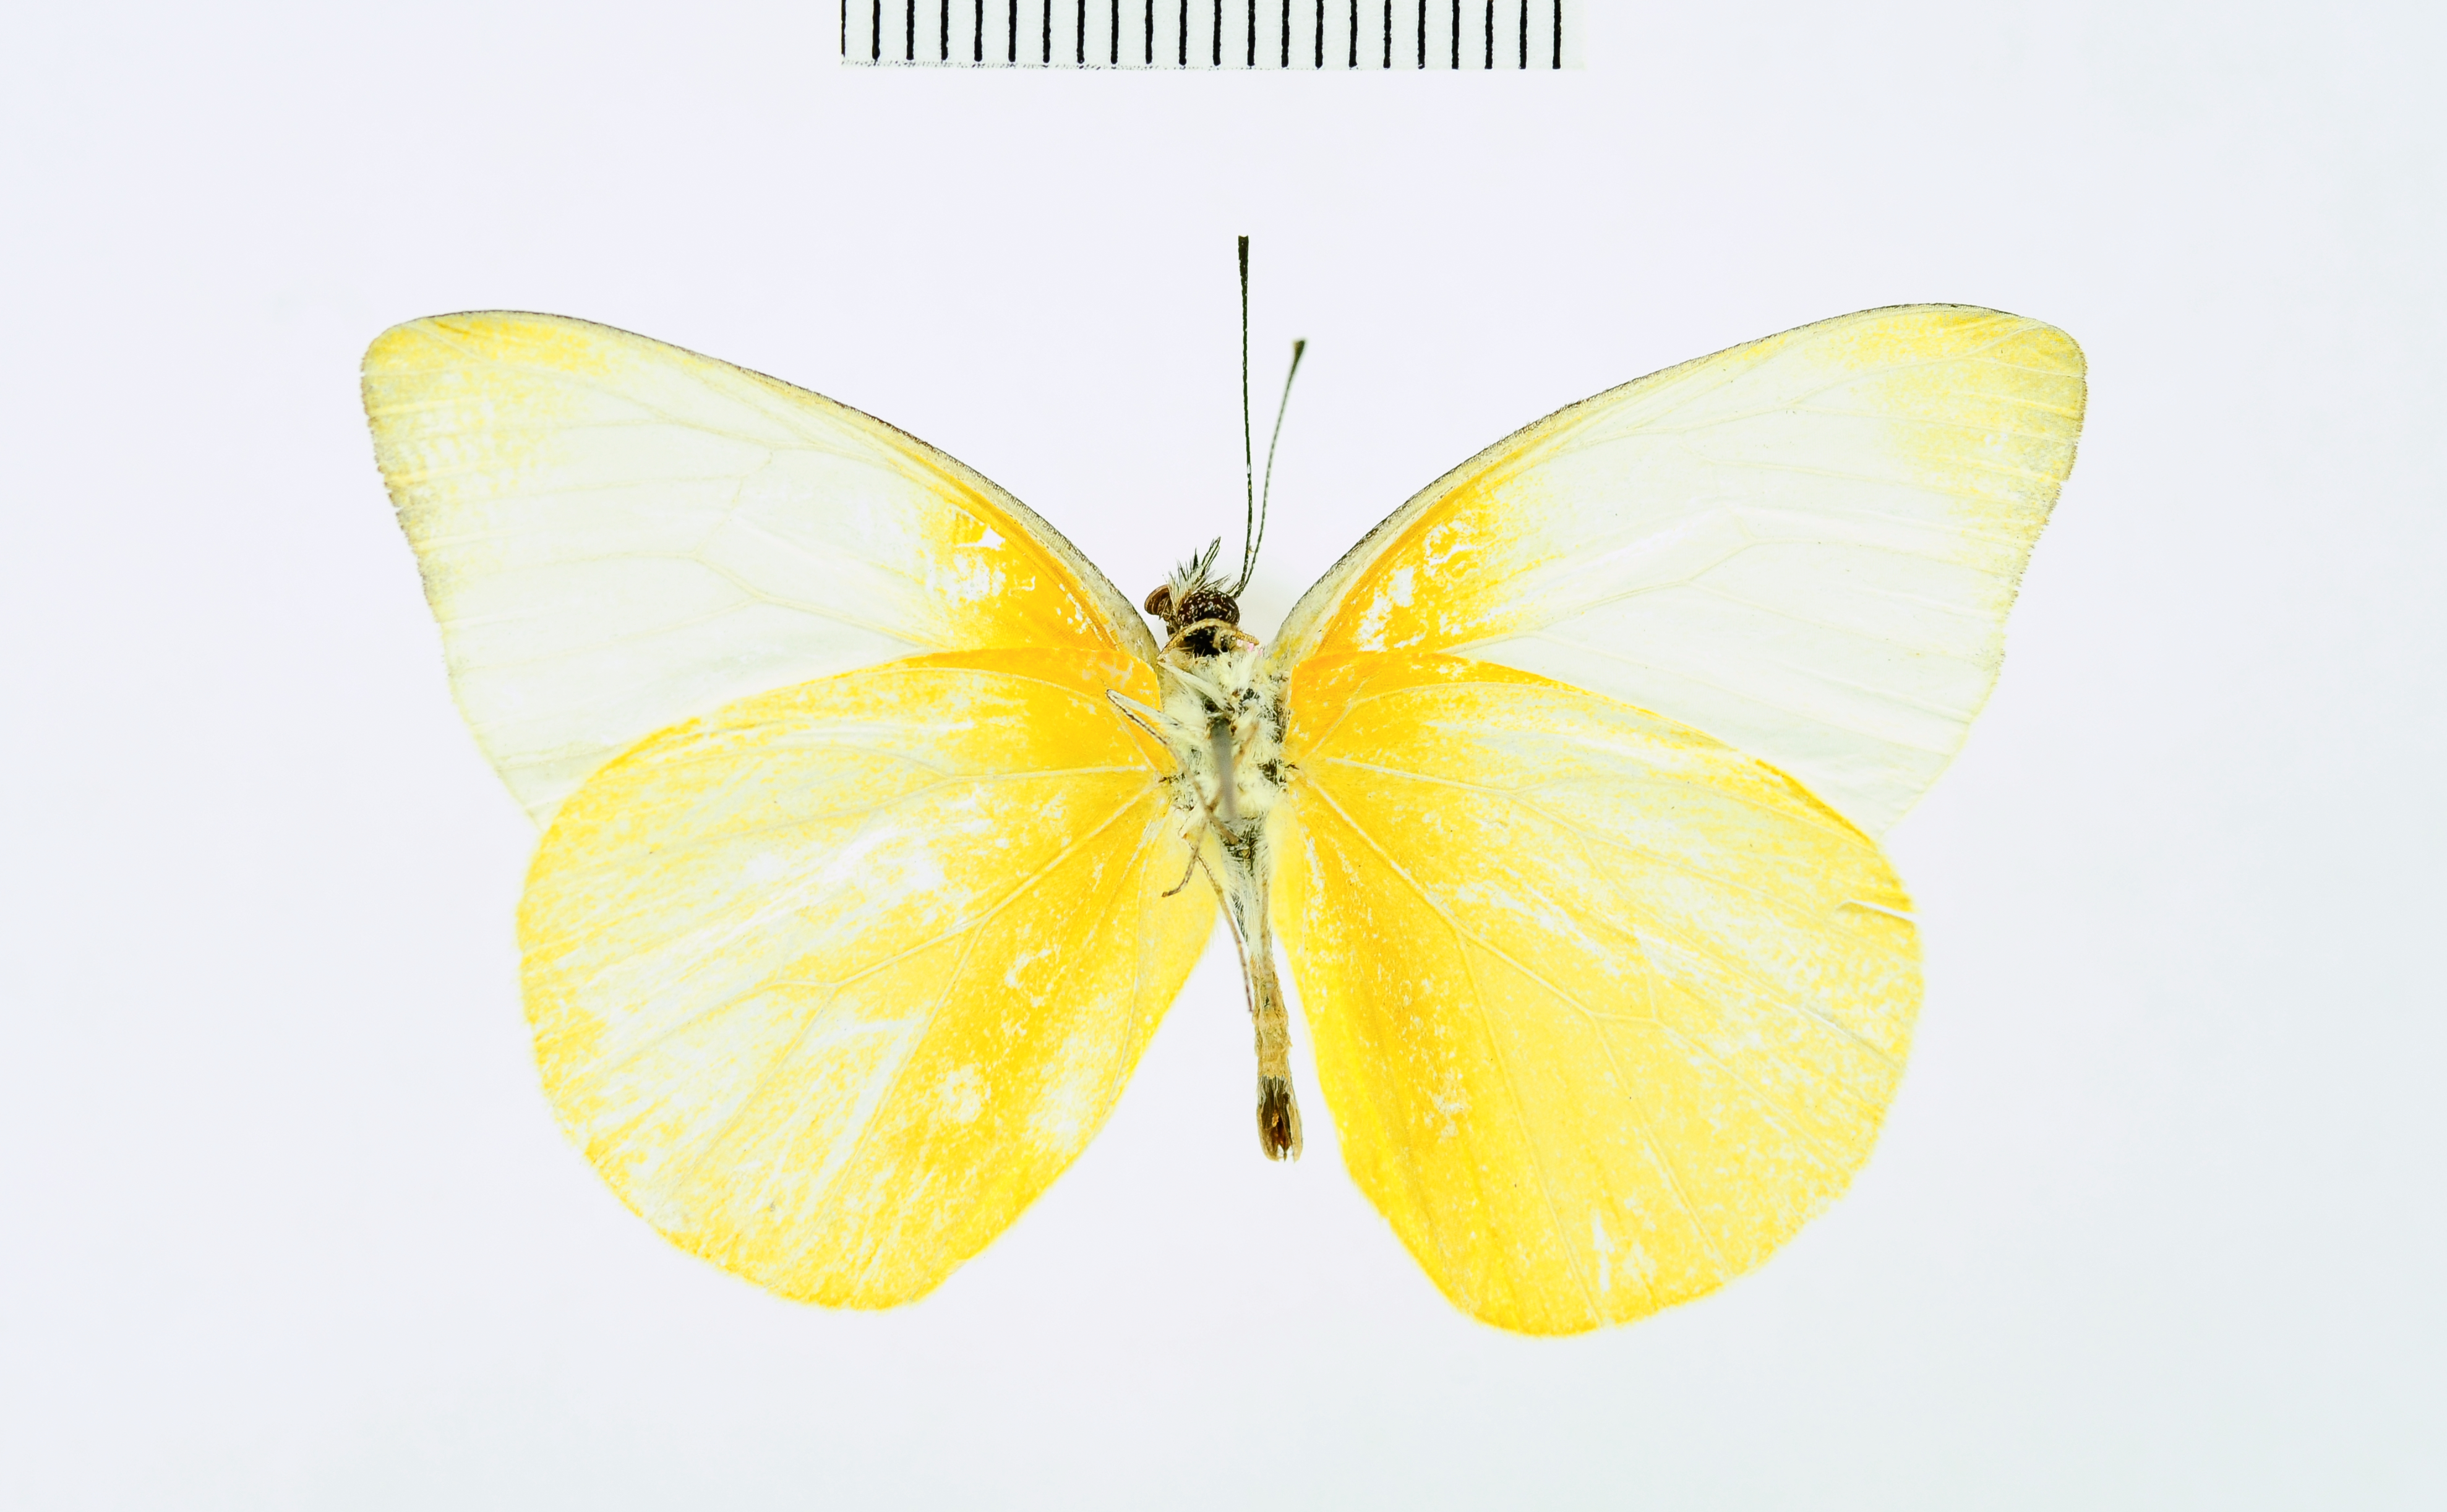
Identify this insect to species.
Pieris mahoboides
